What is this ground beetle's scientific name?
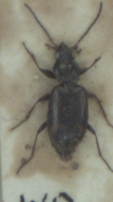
Bembidion dentellum
